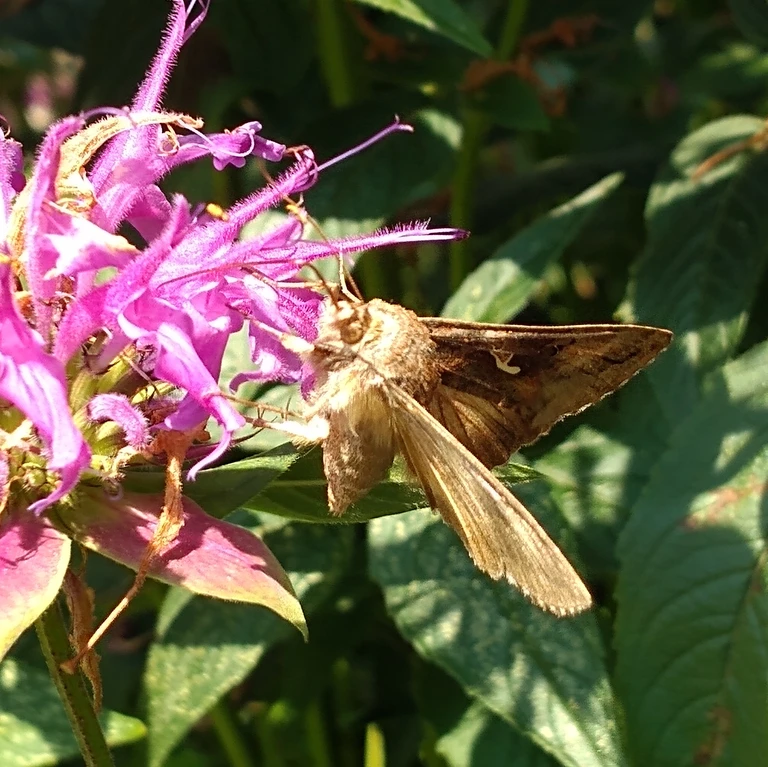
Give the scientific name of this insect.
Autographa gamma
